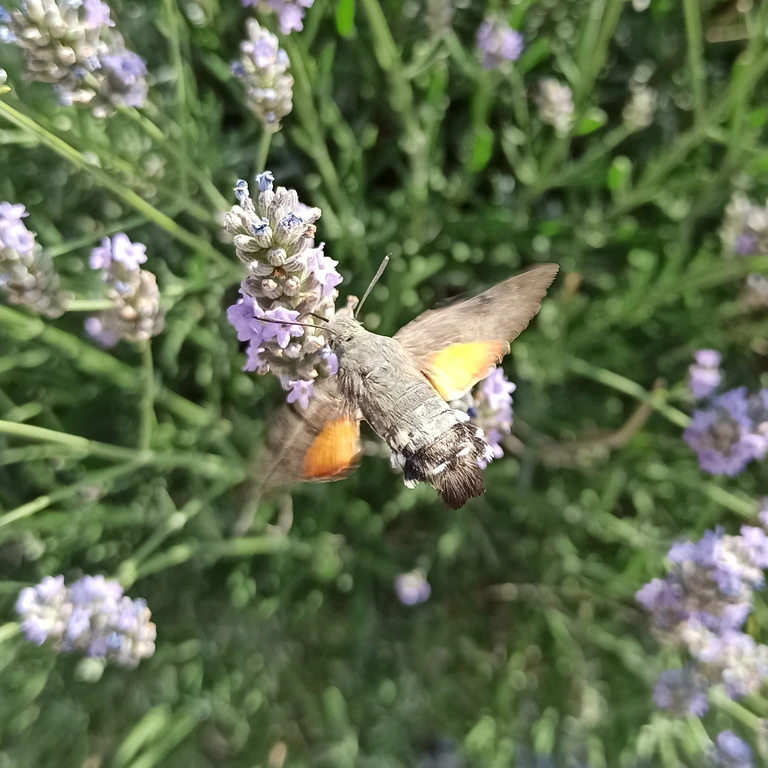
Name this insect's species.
Macroglossum stellatarum
